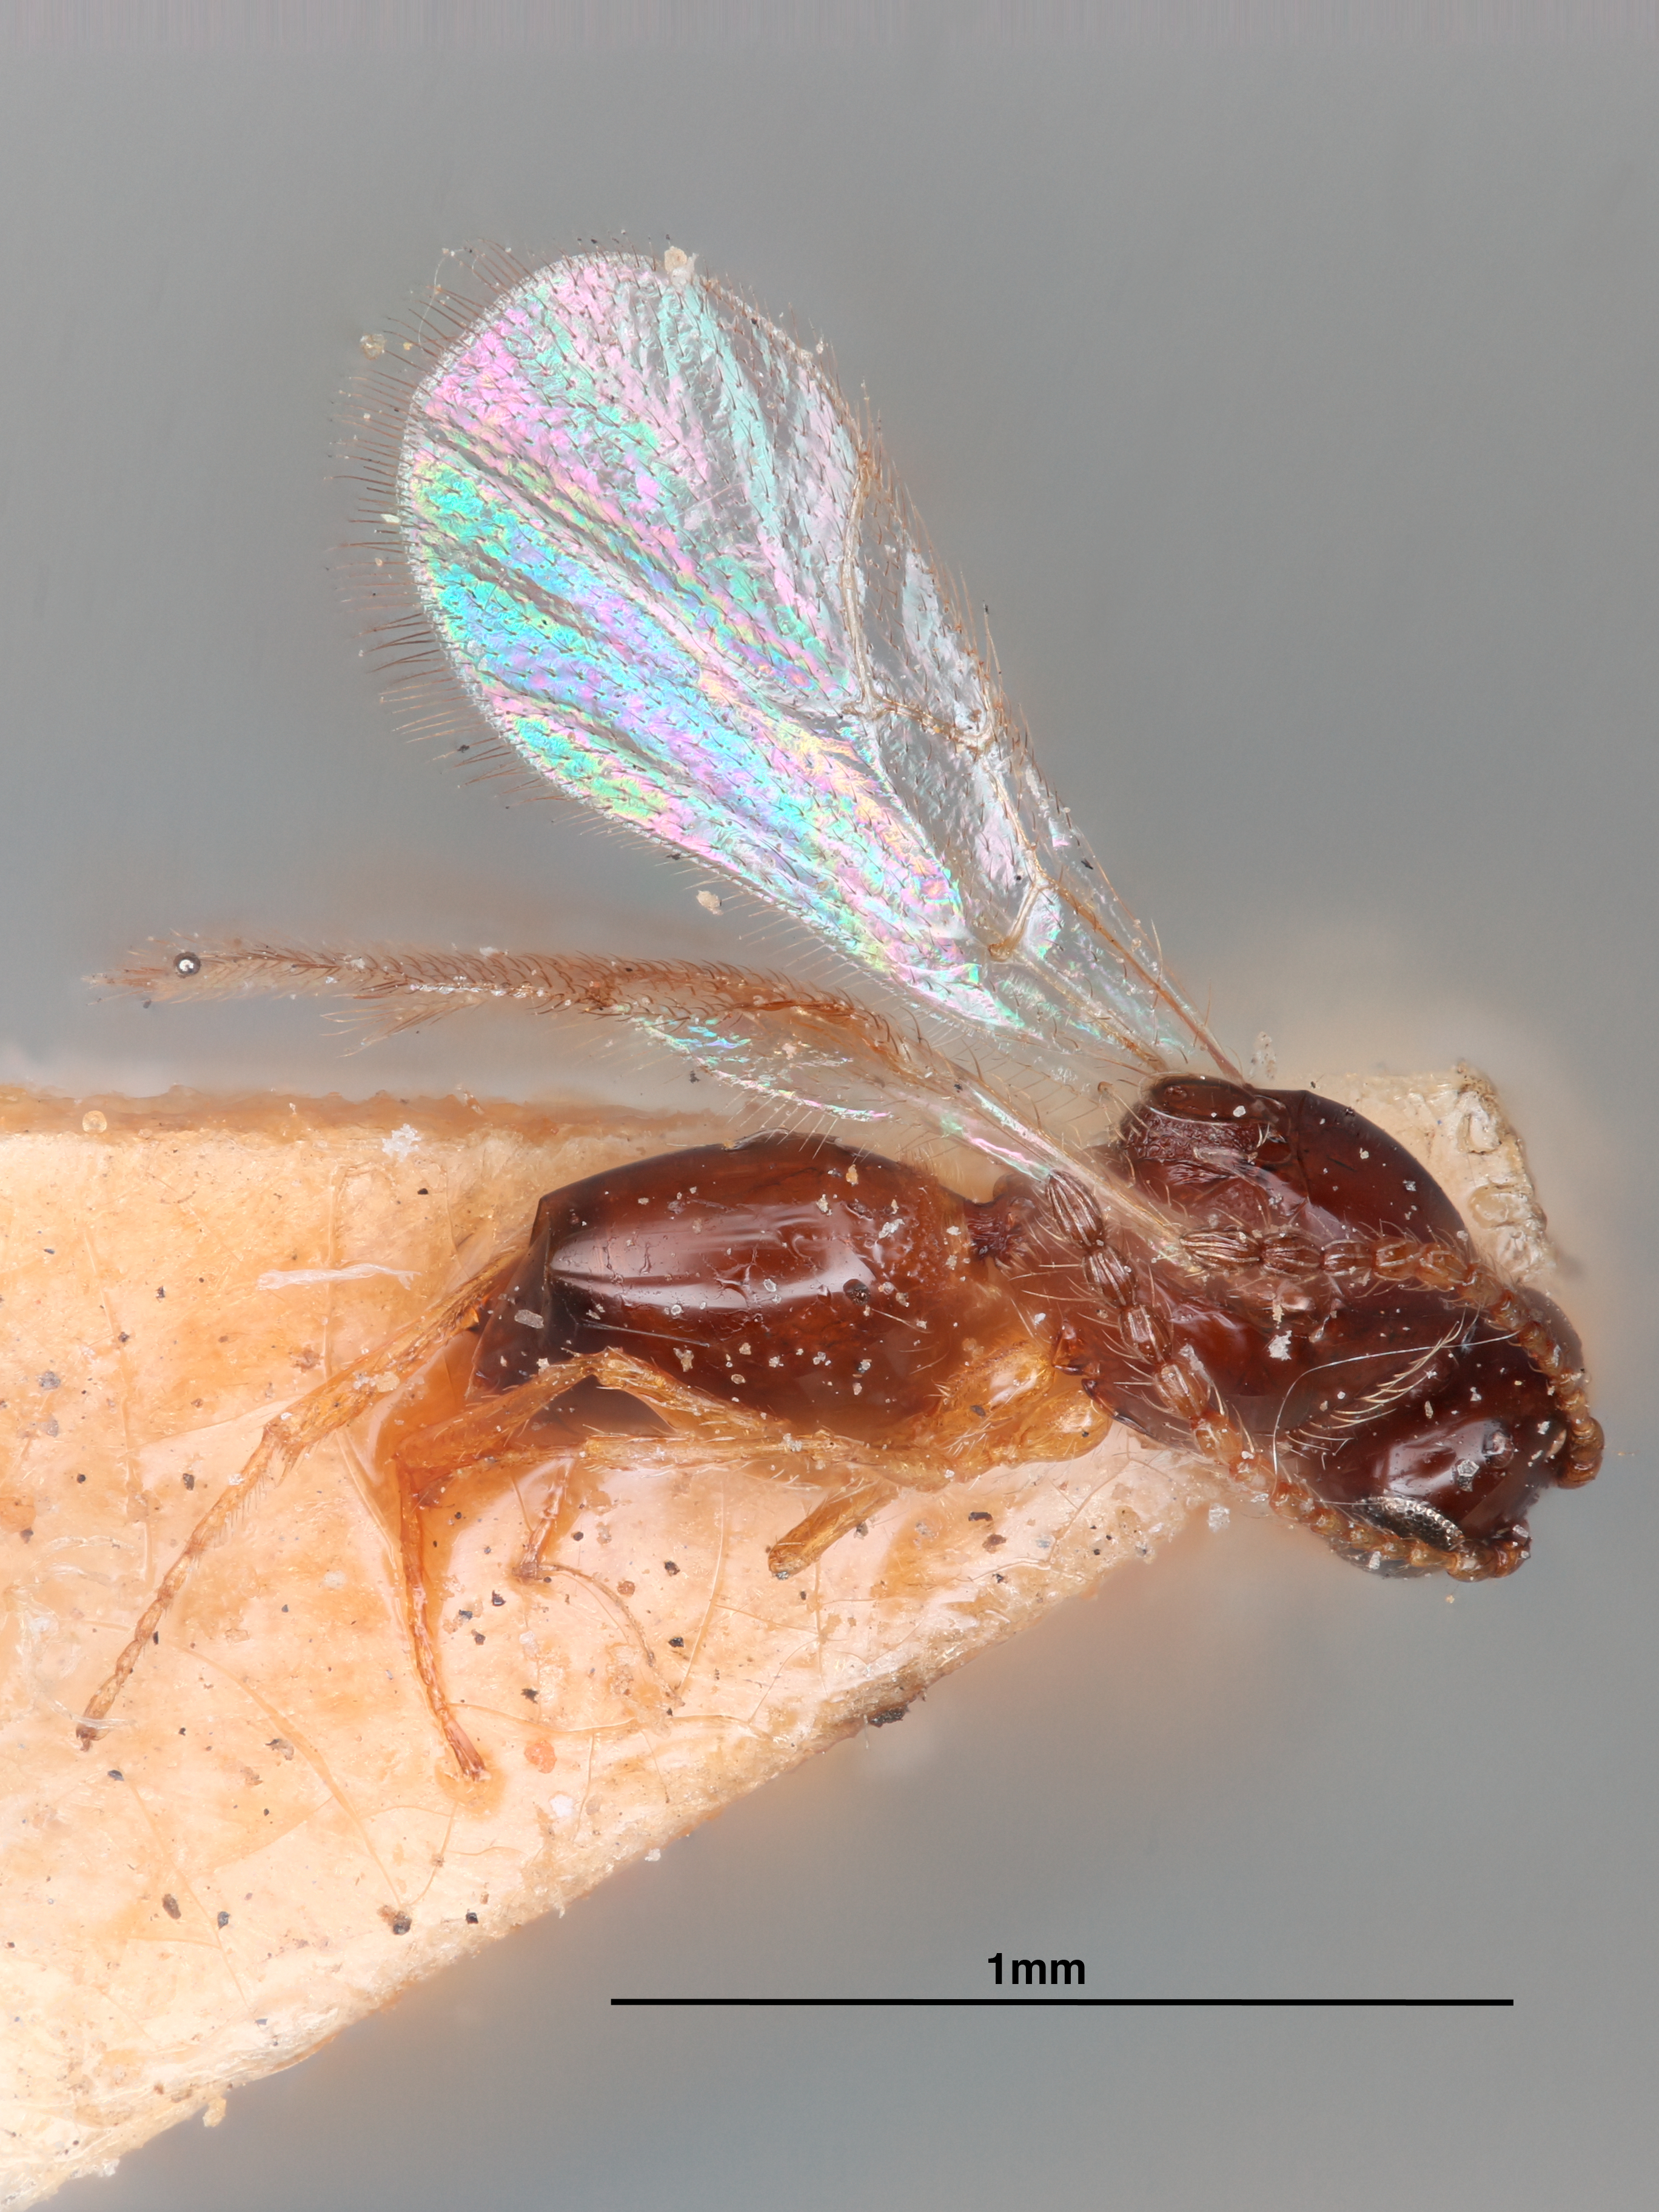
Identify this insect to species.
Heptameria rufipes
